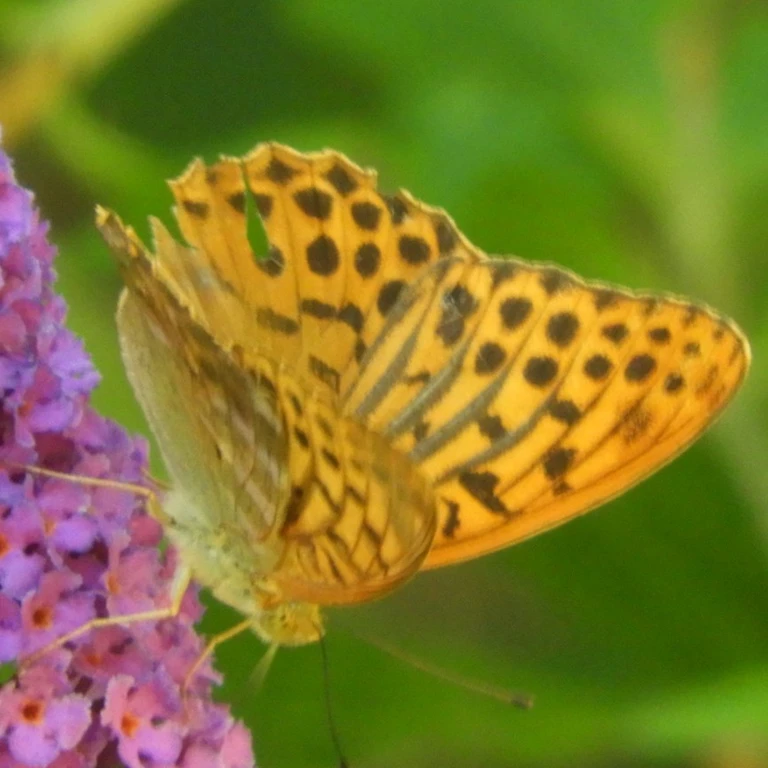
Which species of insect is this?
Argynnis paphia
